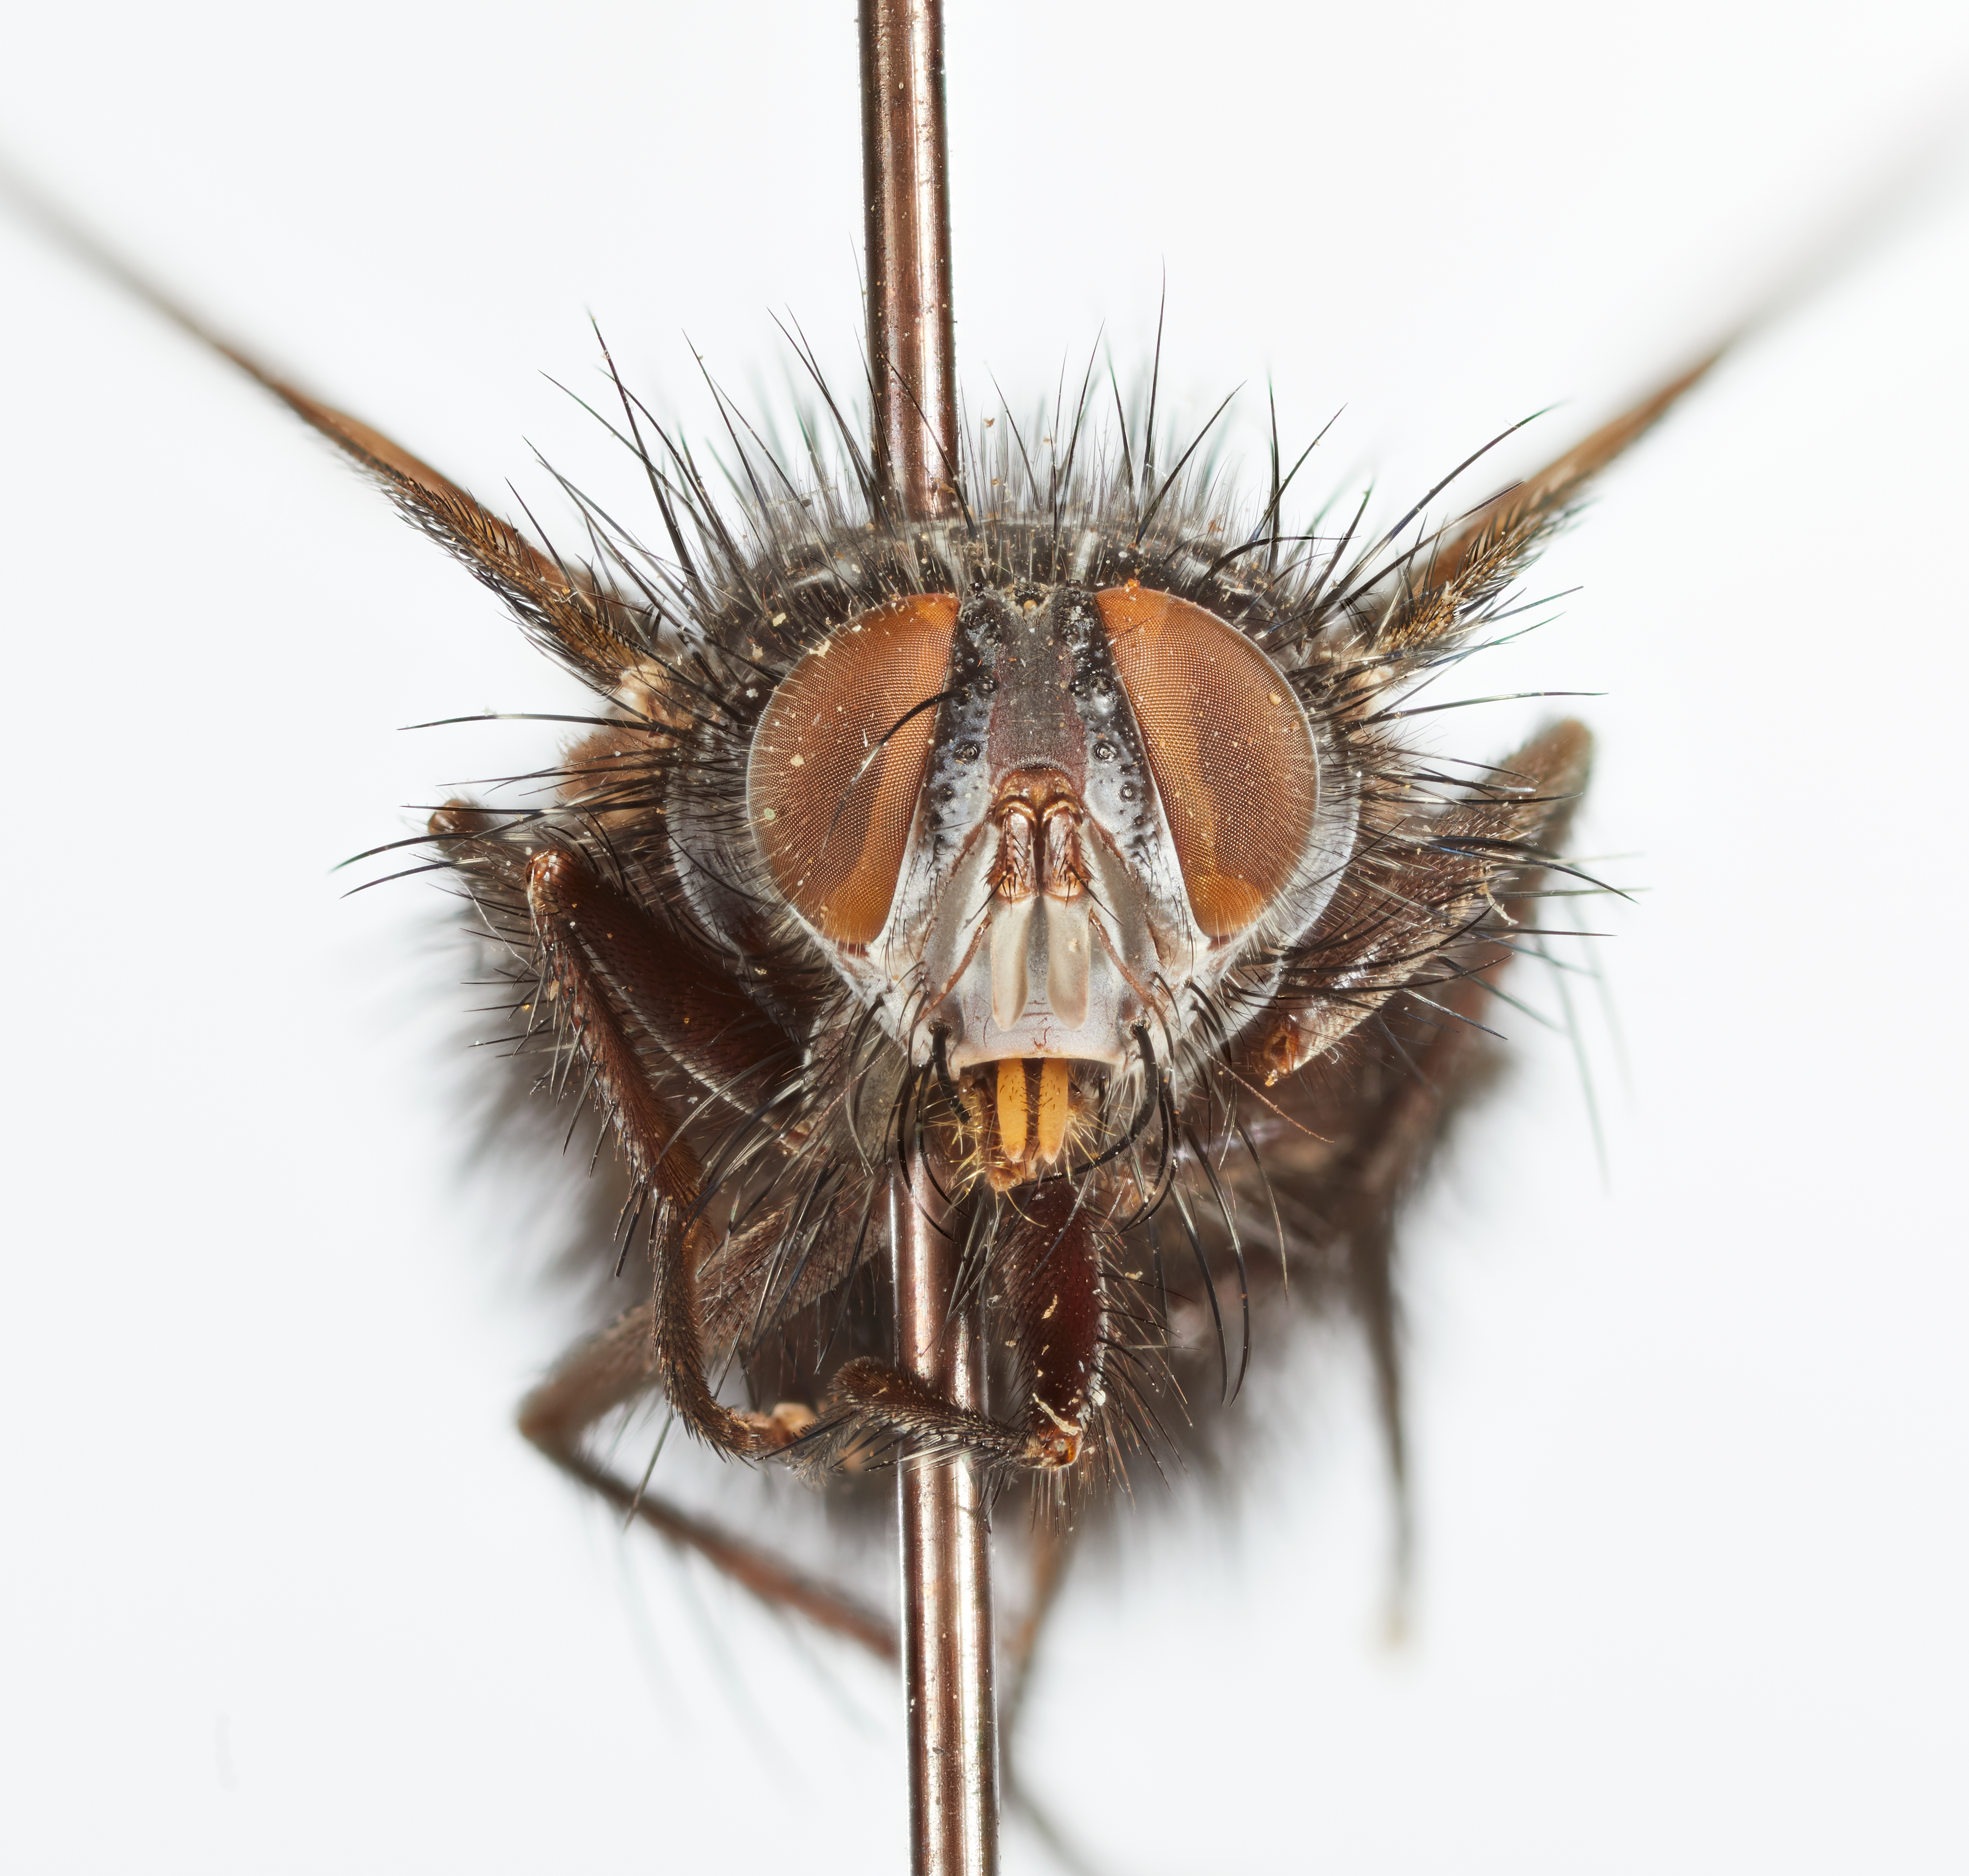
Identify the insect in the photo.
Eublepharipeza hystrix
